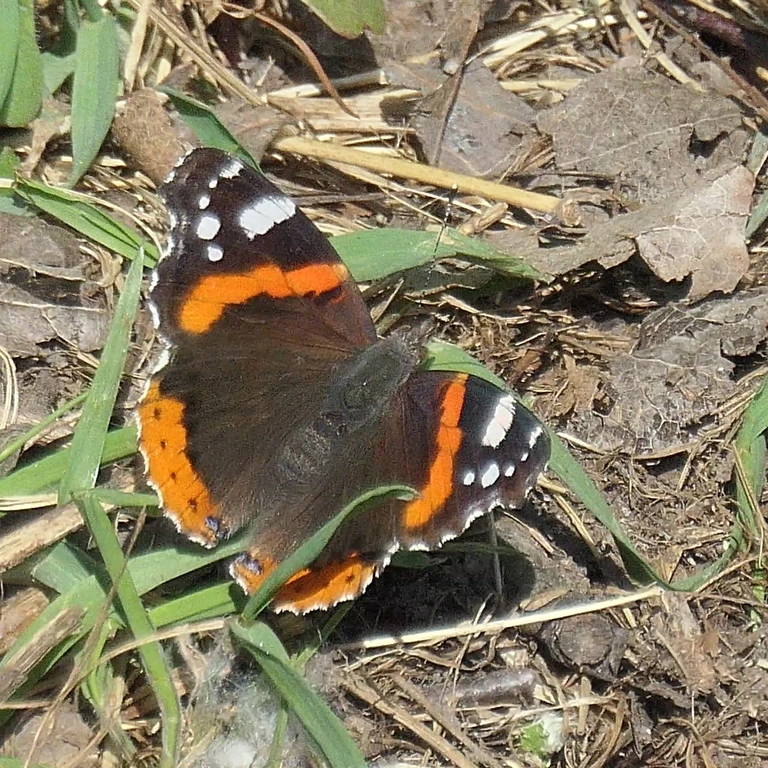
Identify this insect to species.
Vanessa atalanta
